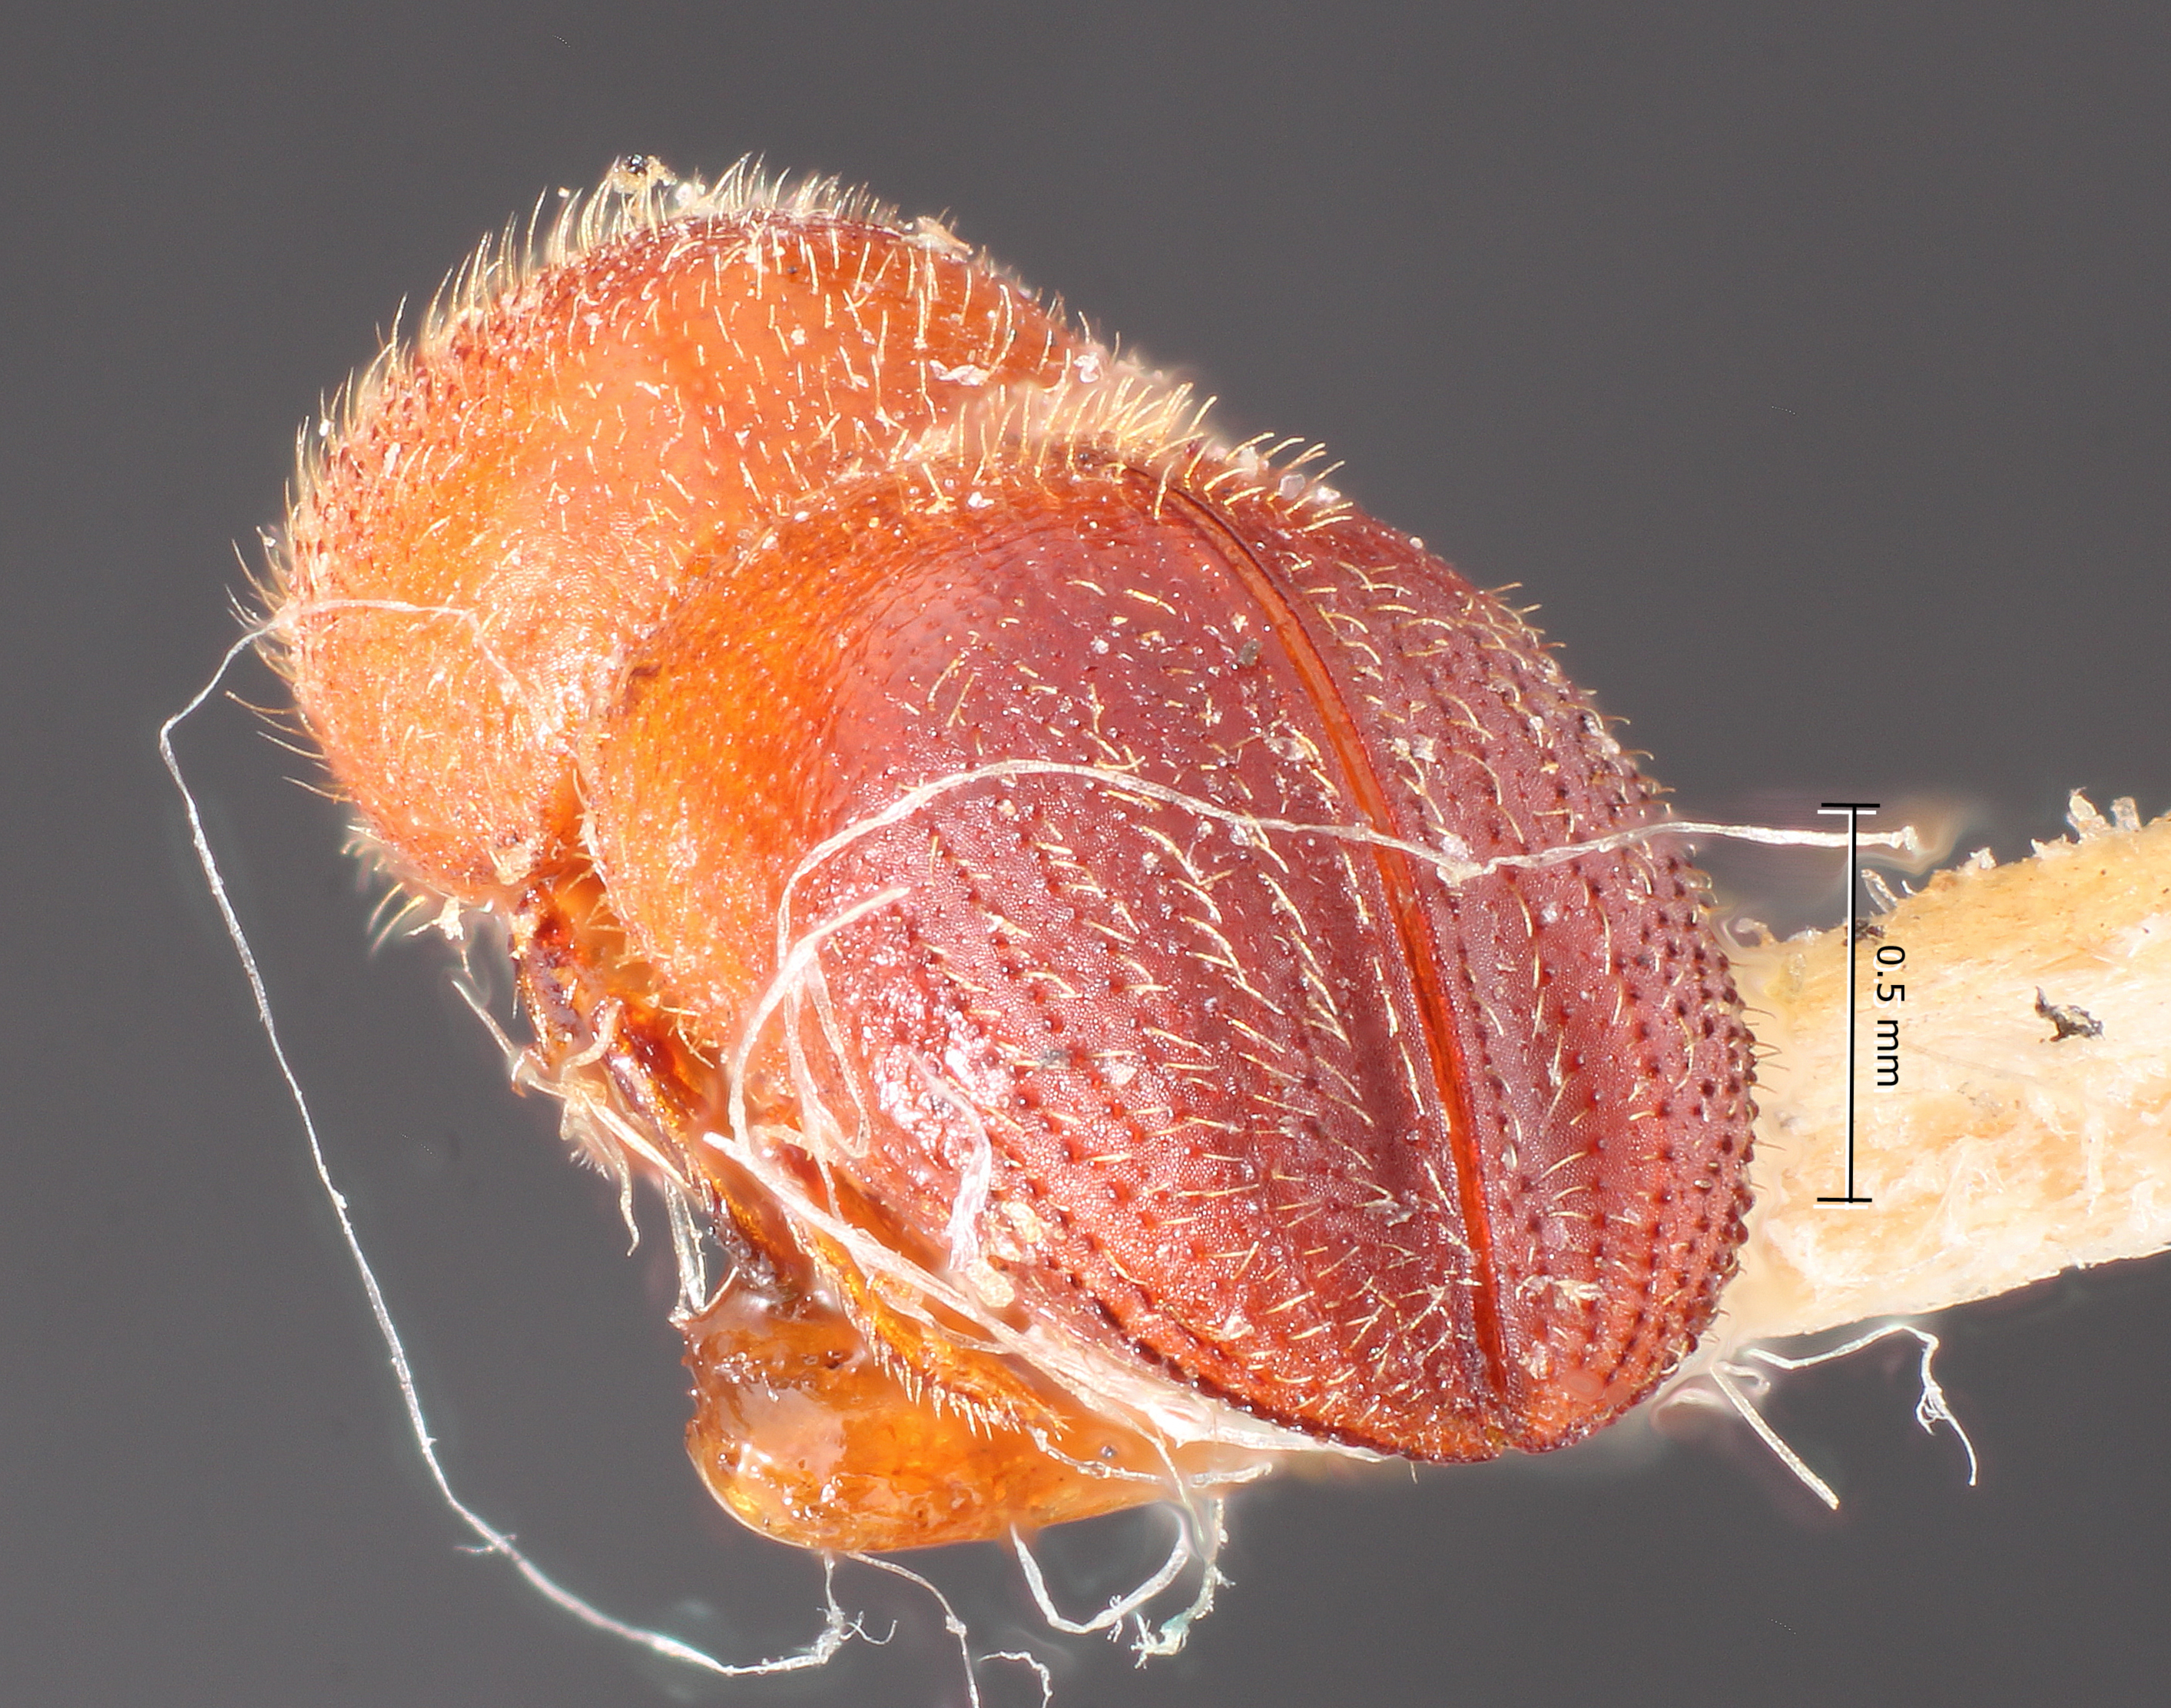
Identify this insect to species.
Dryocoetoides caracicolai
